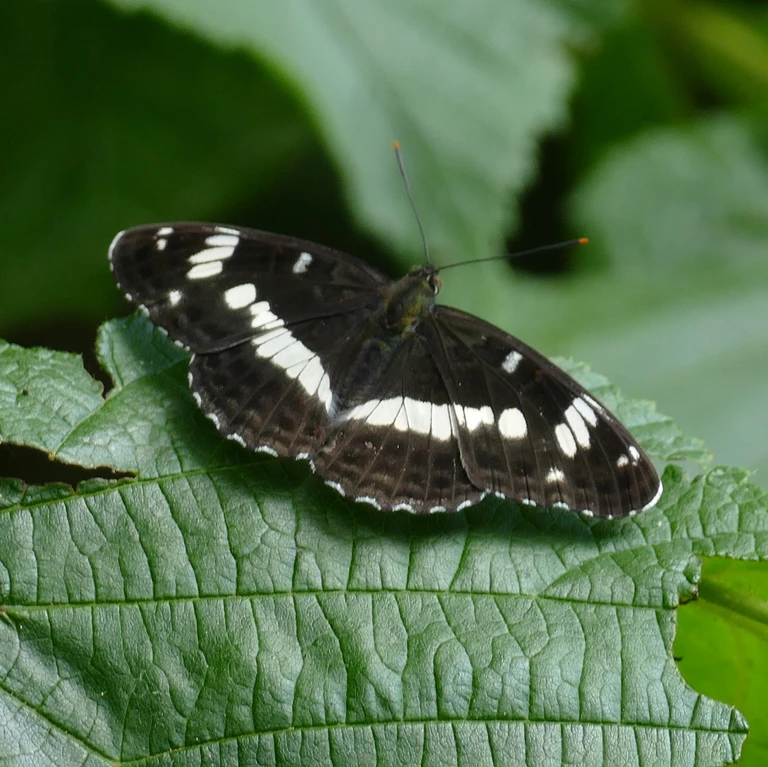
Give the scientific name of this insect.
Limenitis camilla (also Ladoga camilla)
